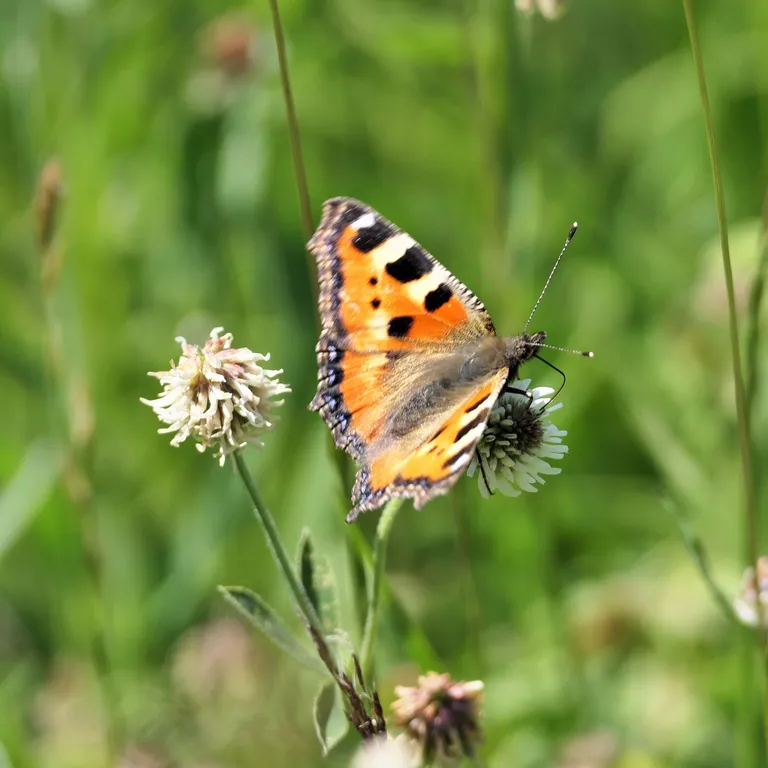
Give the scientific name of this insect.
Aglais urticae
